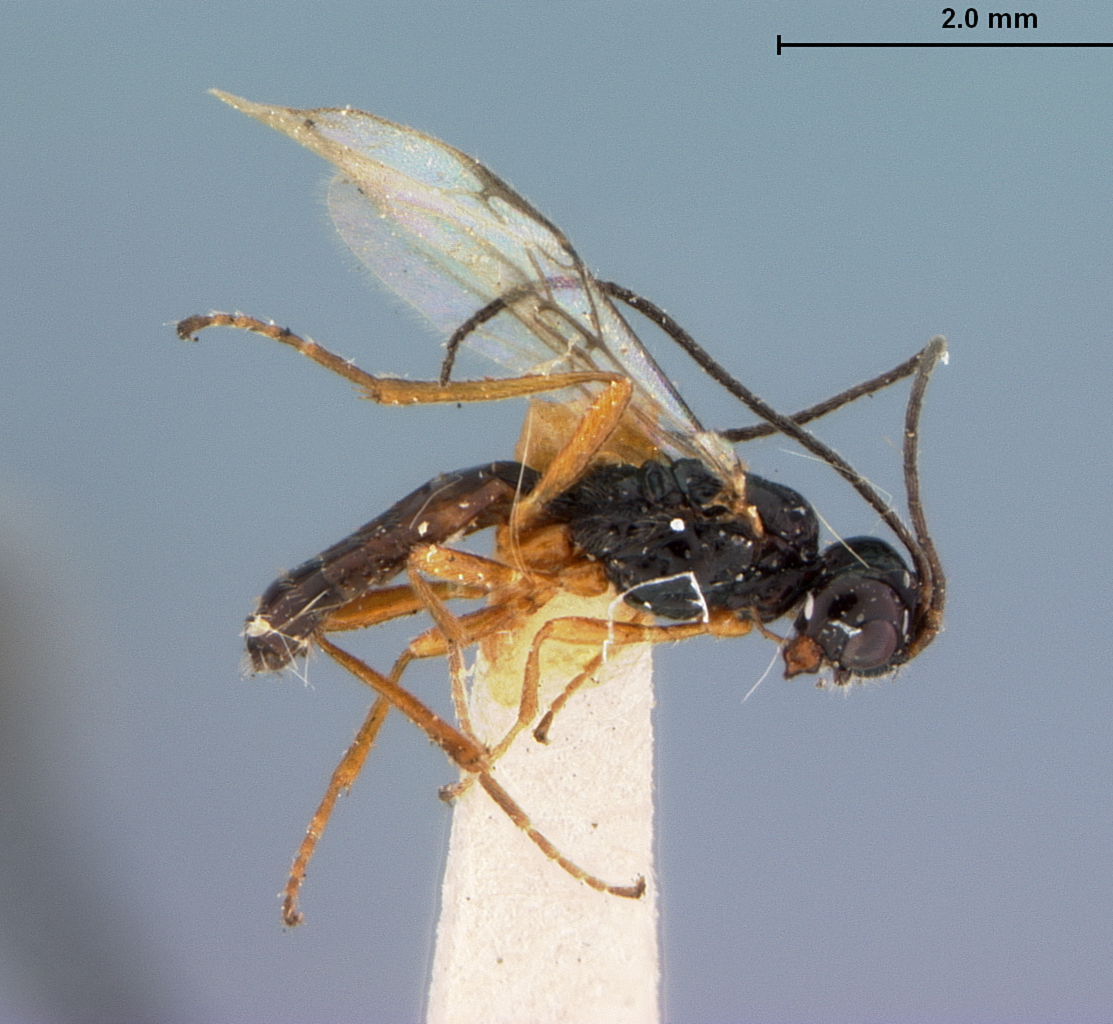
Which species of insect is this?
Phaenocarpa disinguenda
